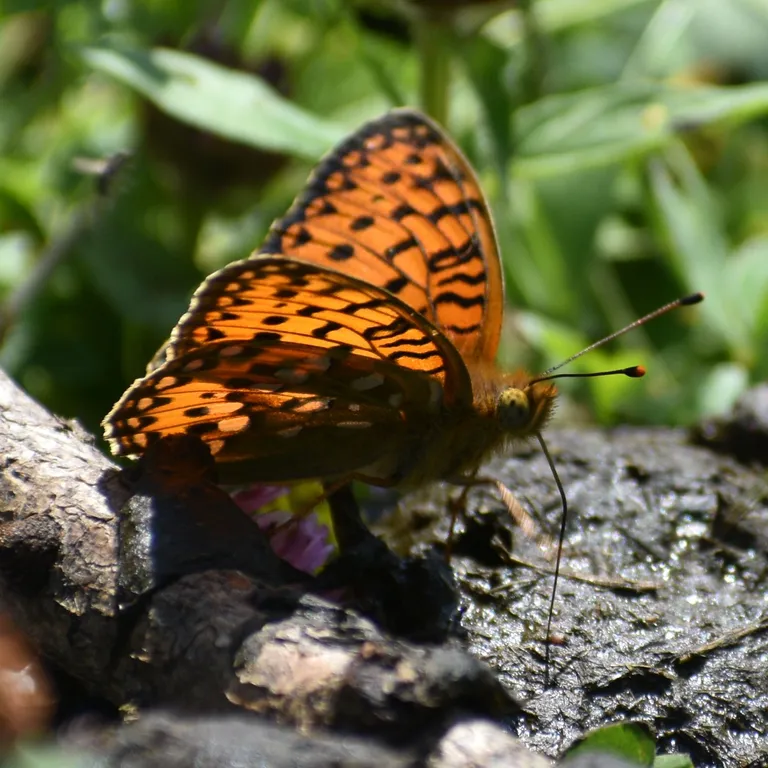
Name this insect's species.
Speyeria aglaja
